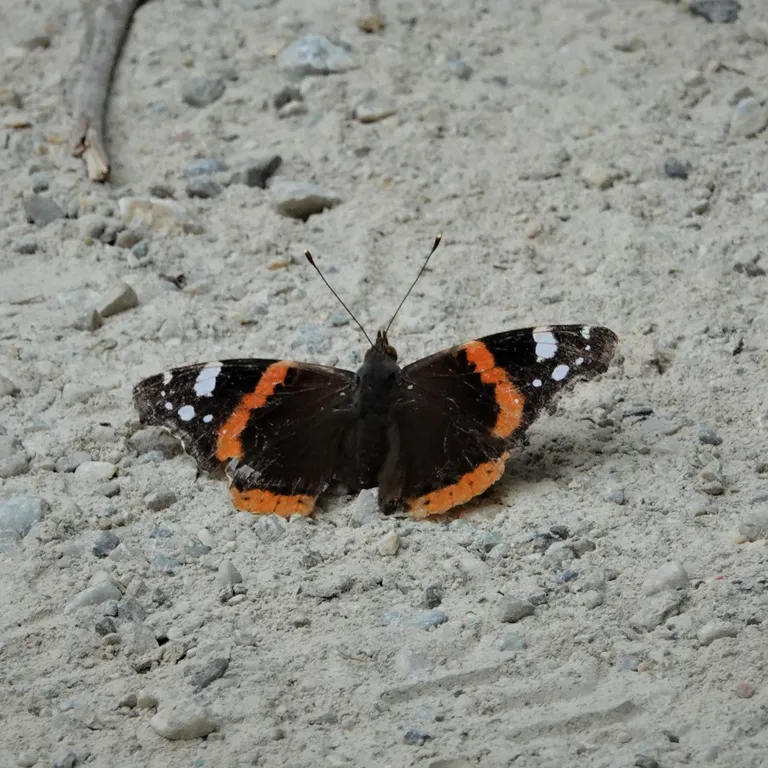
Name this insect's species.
Vanessa atalanta
